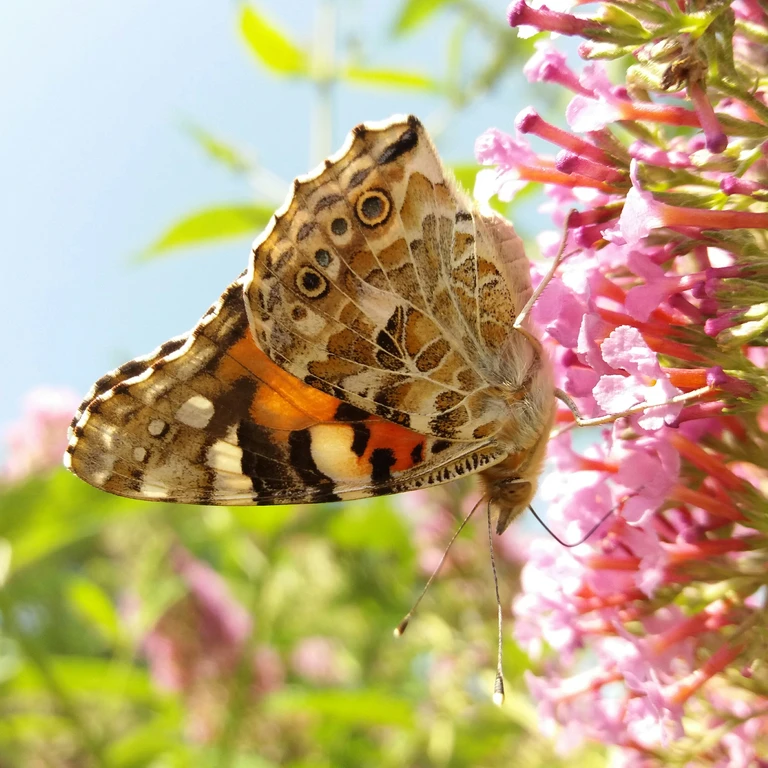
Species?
Vanessa cardui
